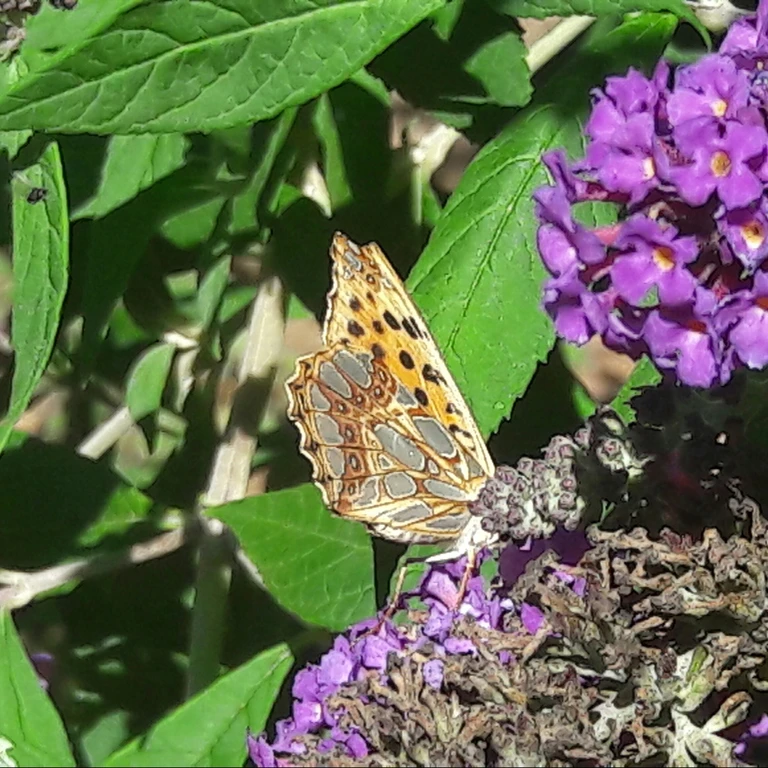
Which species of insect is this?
Issoria lathonia
